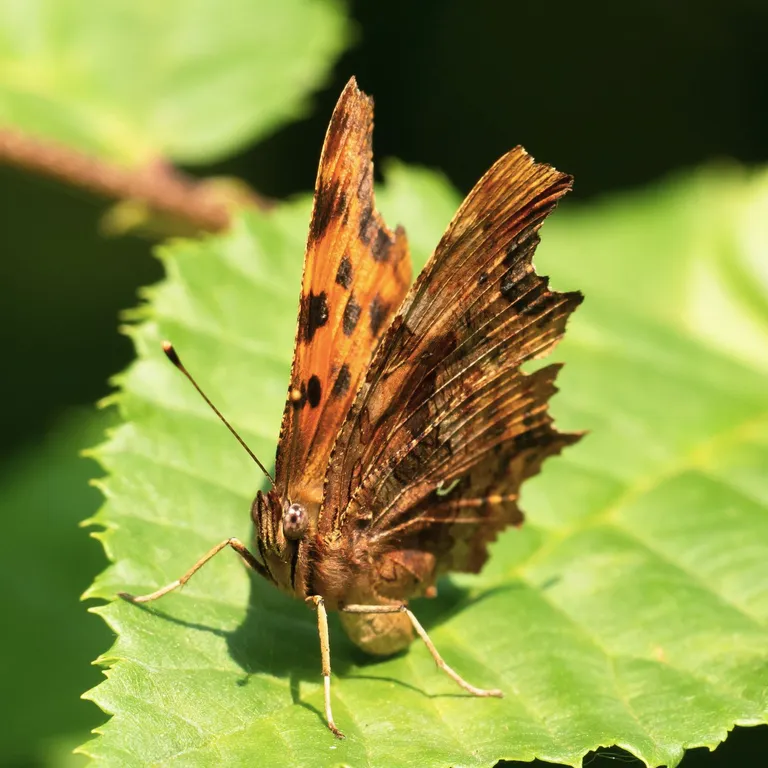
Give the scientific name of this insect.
Polygonia c-album
